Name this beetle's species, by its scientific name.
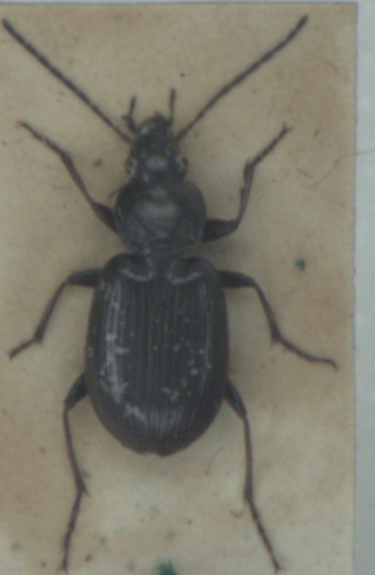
Agonum nigrum
